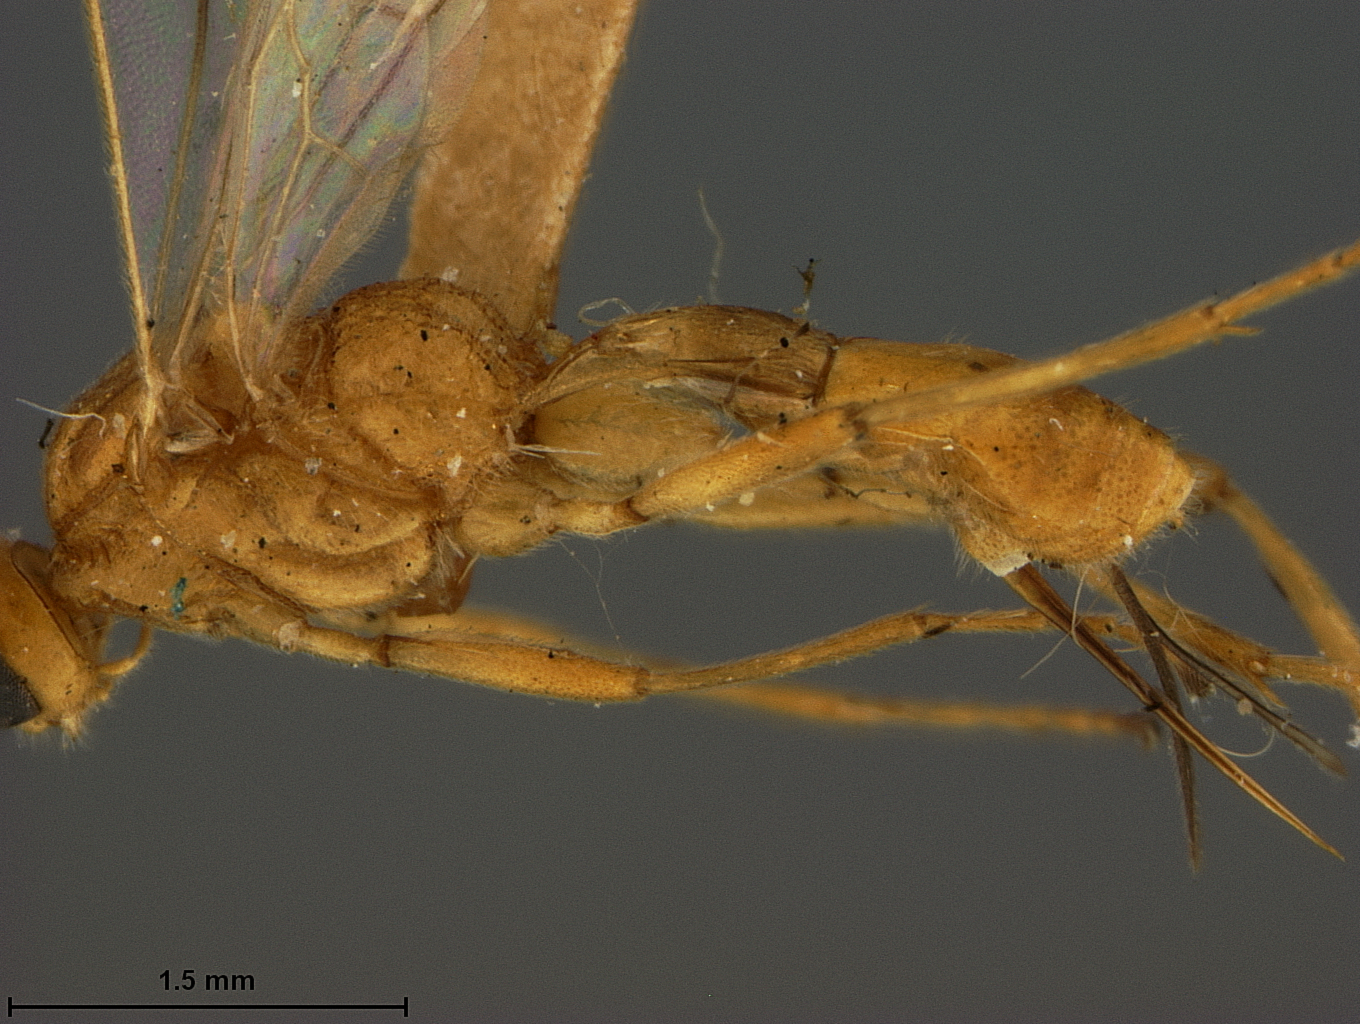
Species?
Meteorus bacoorensis
